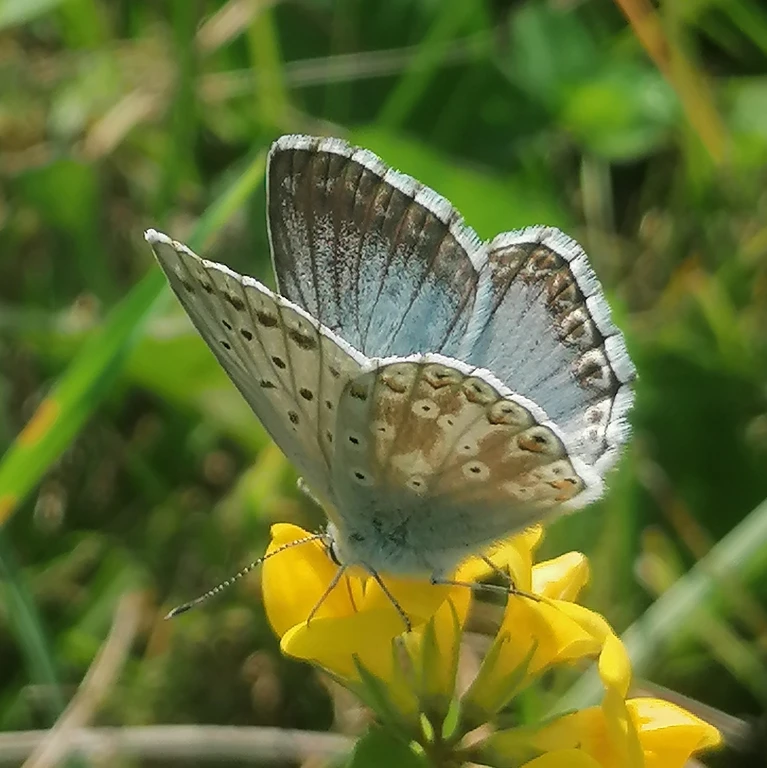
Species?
Lysandra coridon
